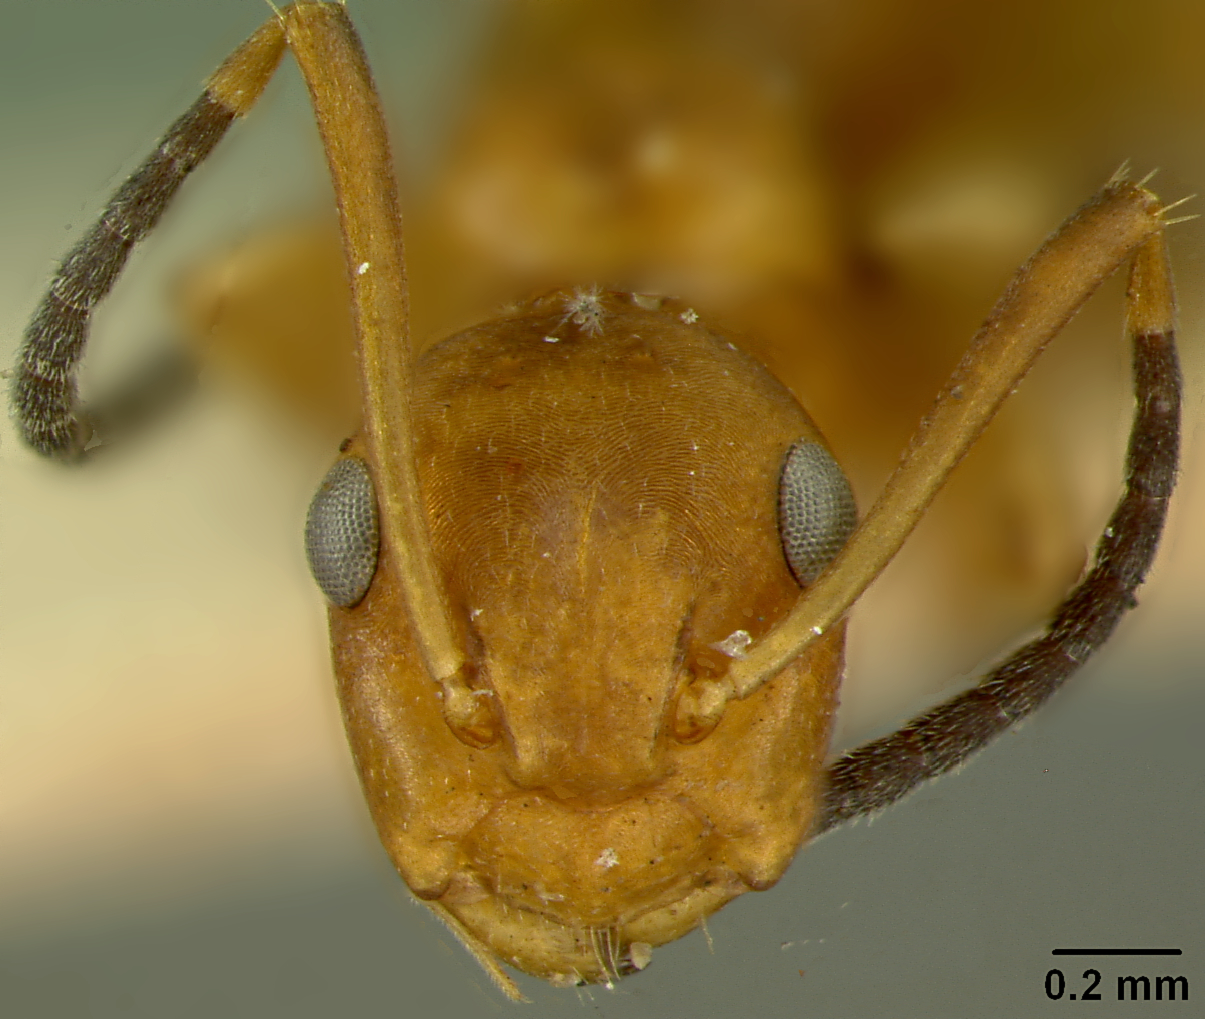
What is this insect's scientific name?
Camponotus guppyi
